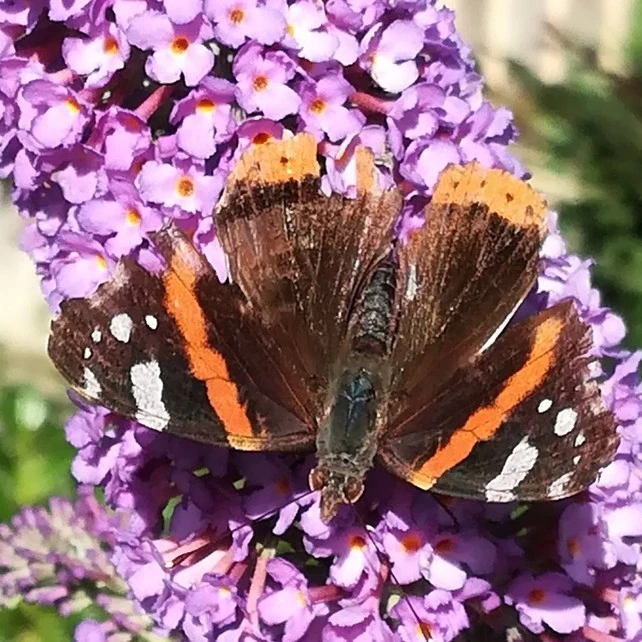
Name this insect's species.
Vanessa atalanta
